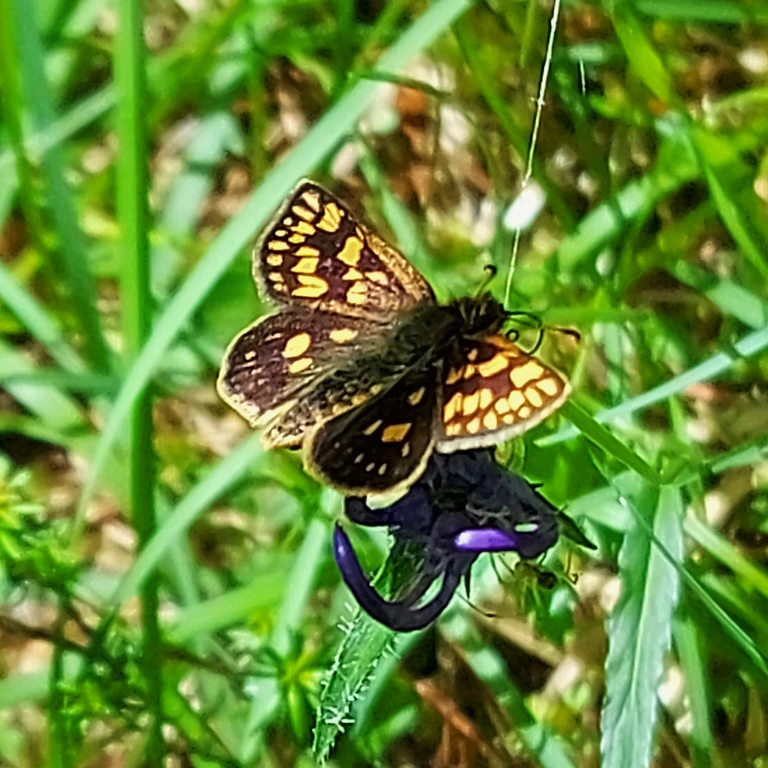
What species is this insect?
Carterocephalus palaemon
